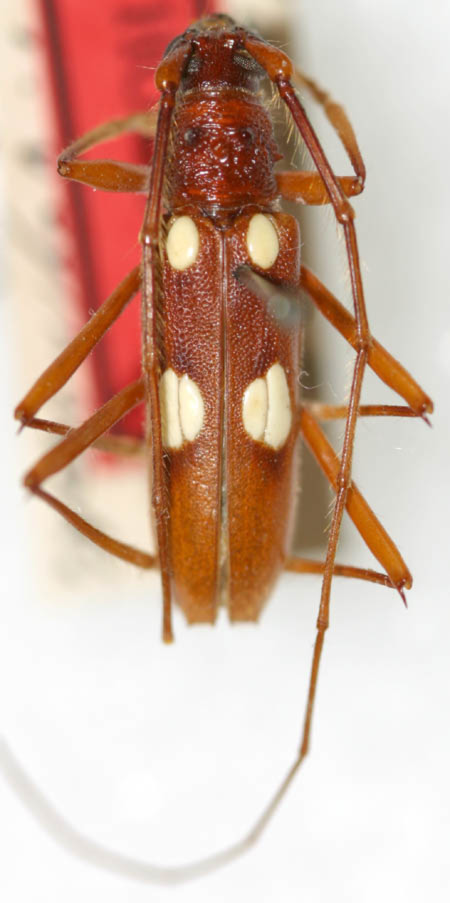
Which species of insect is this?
Eburodacrys silviamariae
